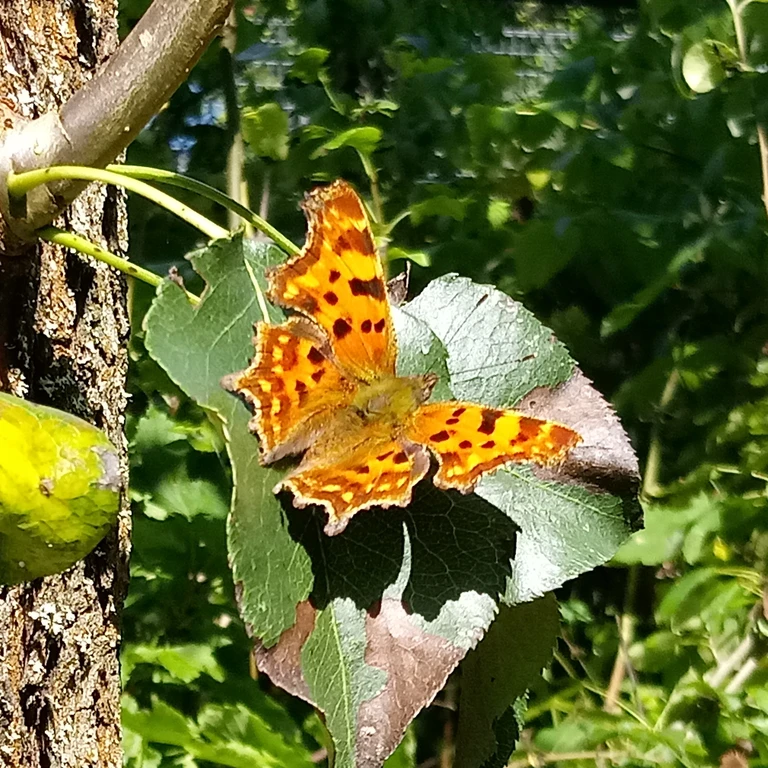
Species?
Polygonia c-album
